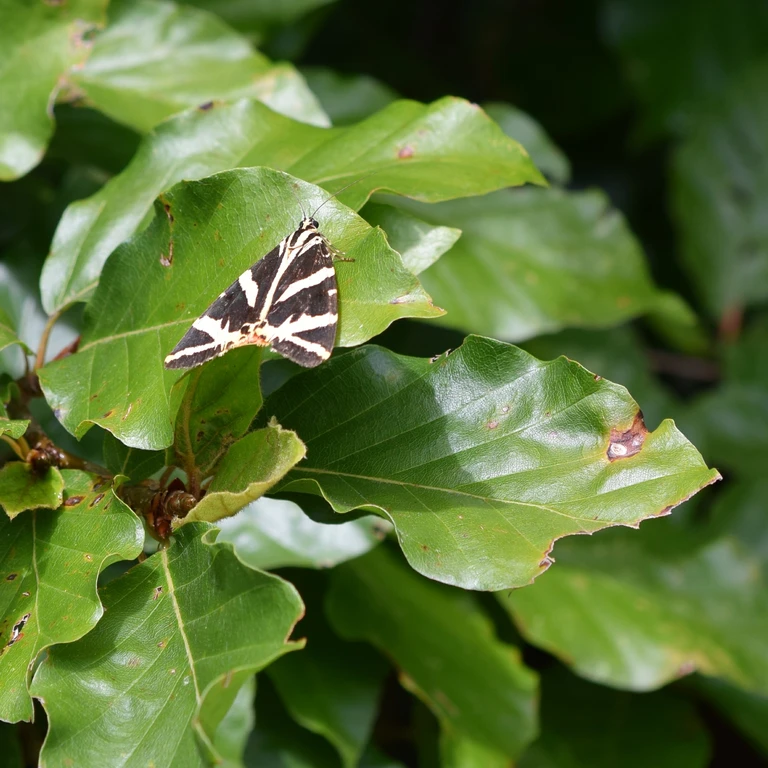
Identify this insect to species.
Euplagia quadripunctaria
